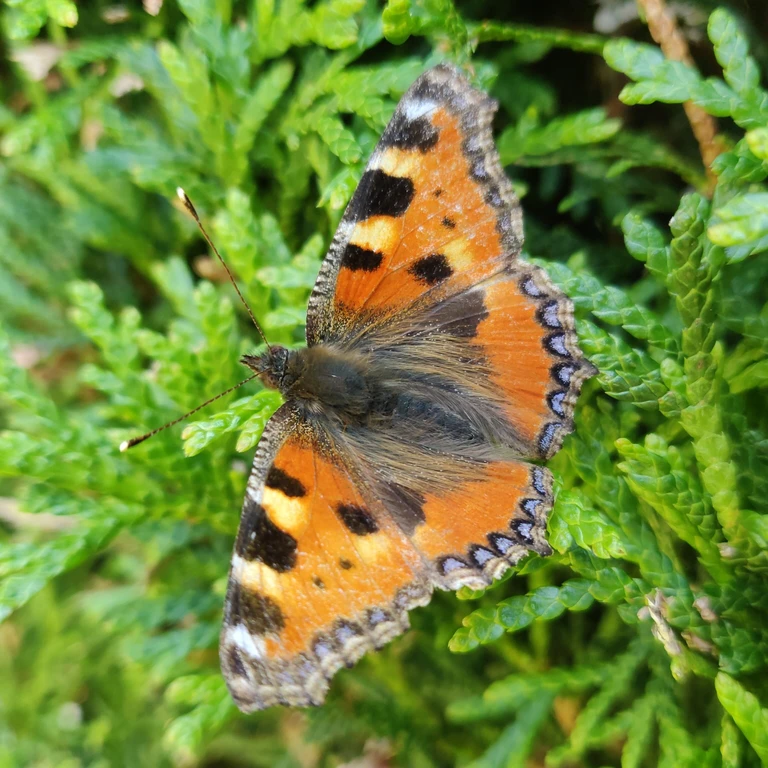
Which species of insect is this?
Aglais urticae
